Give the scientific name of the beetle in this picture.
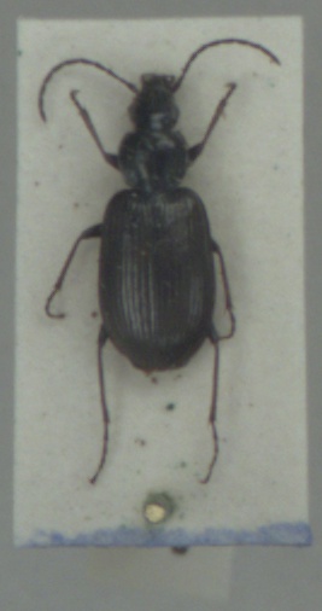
Agonum micans
